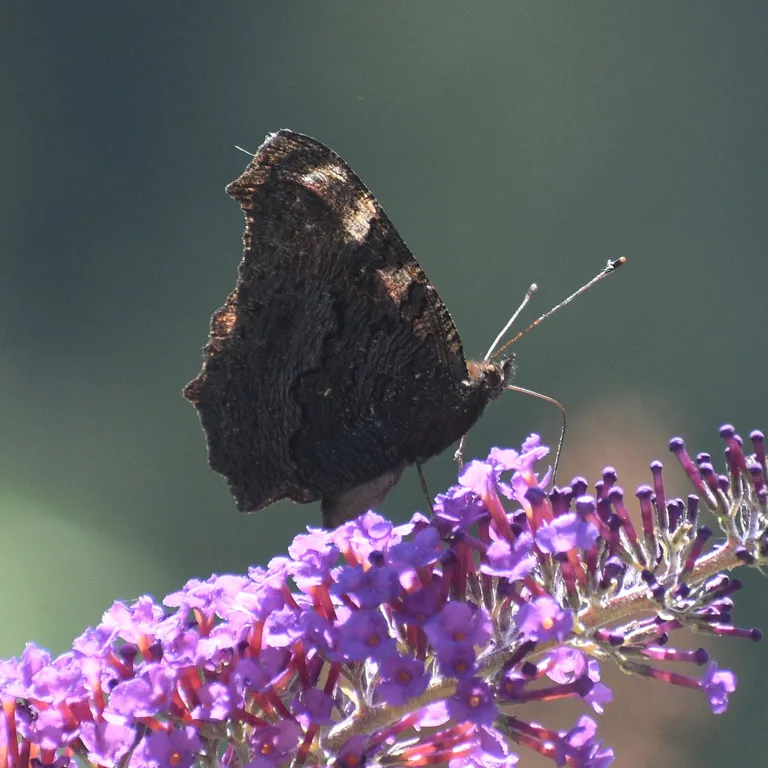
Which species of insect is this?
Aglais io
